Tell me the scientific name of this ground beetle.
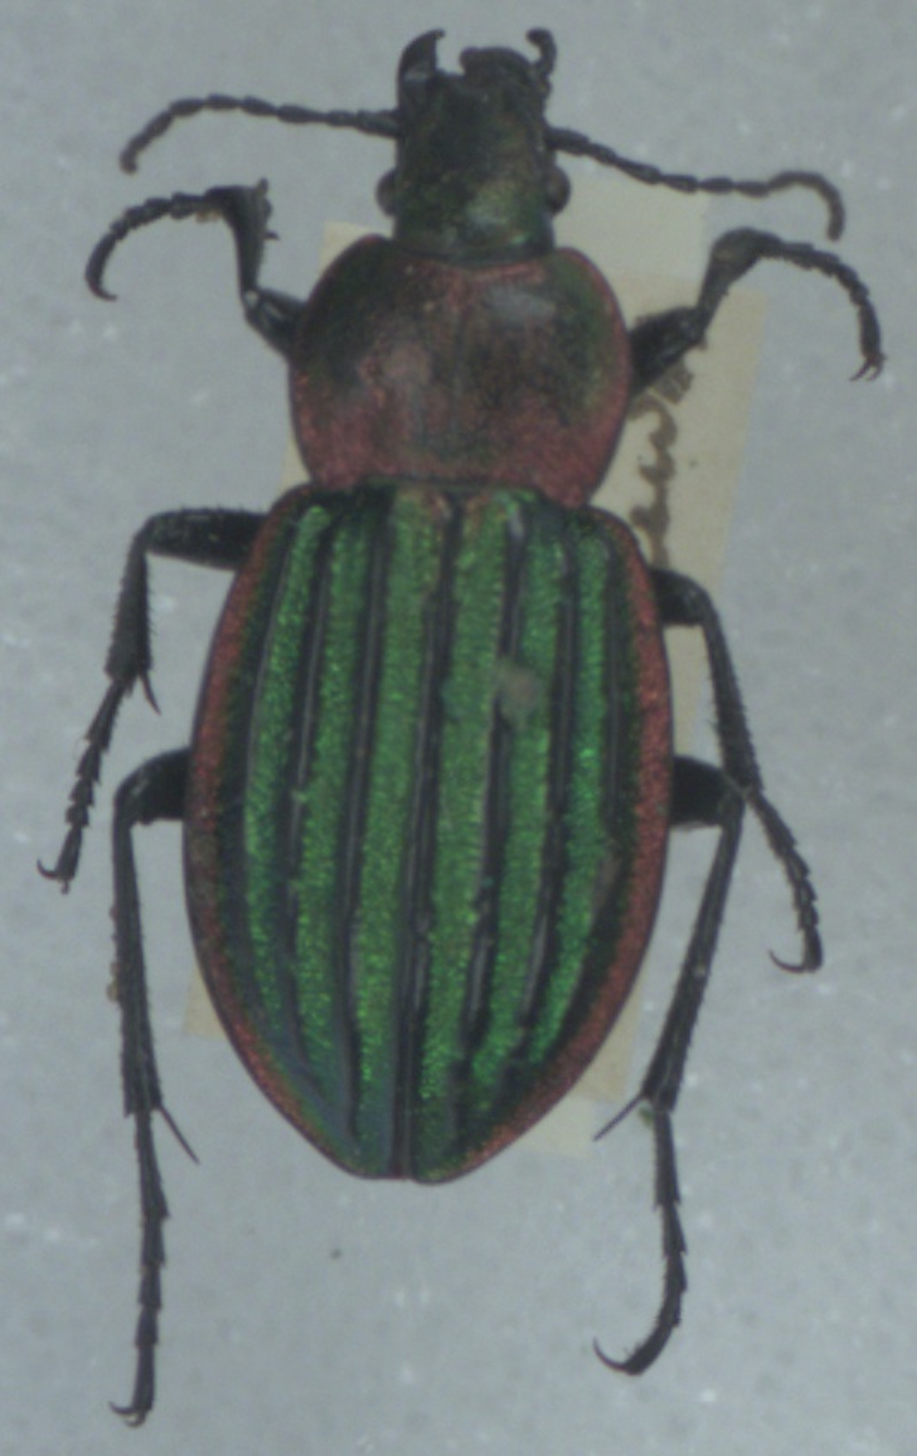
Carabus nitens
